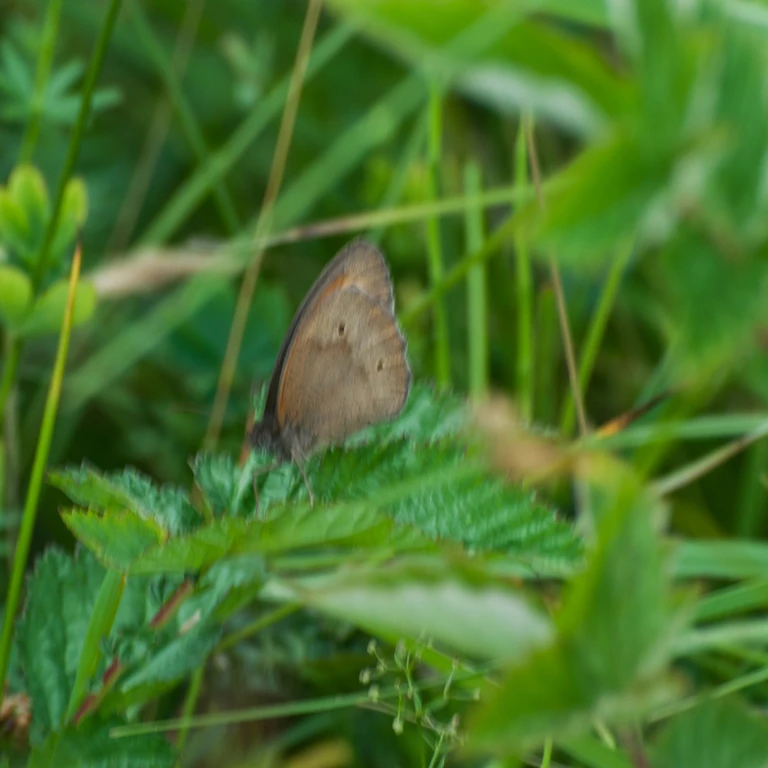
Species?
Maniola jurtina
